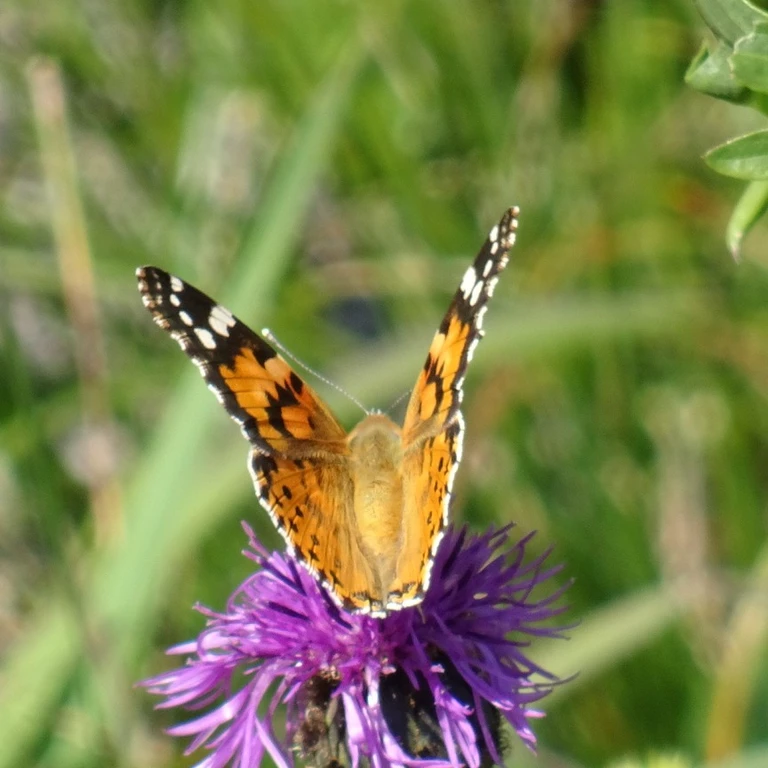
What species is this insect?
Vanessa cardui
